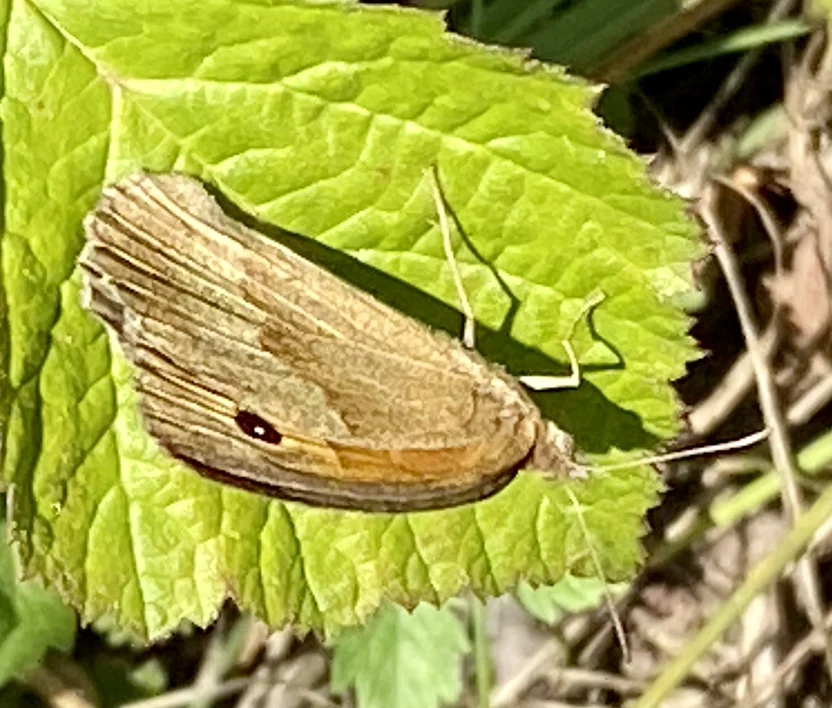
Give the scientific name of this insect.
Maniola jurtina
